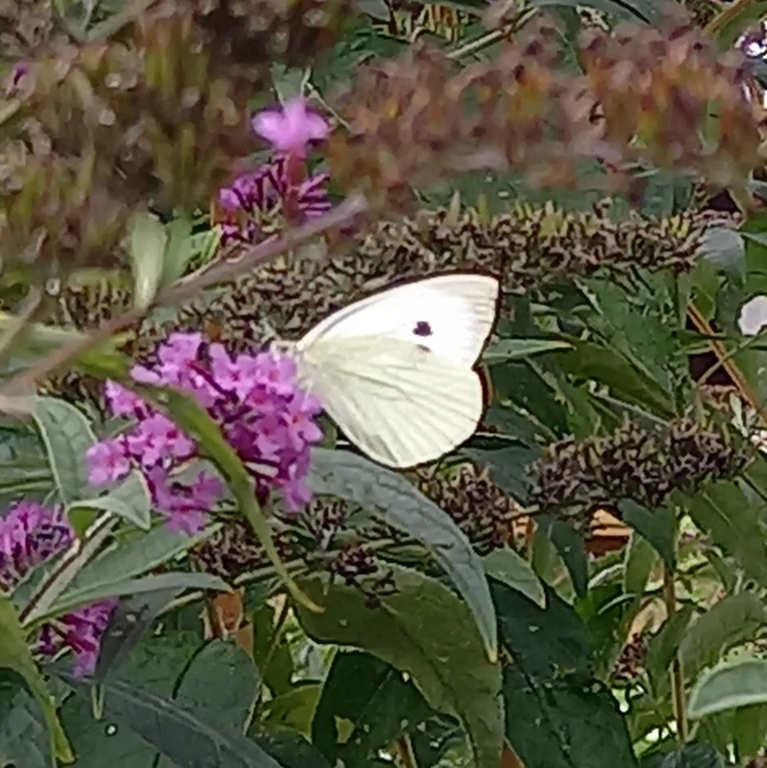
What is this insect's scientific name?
Pieris brassicae
